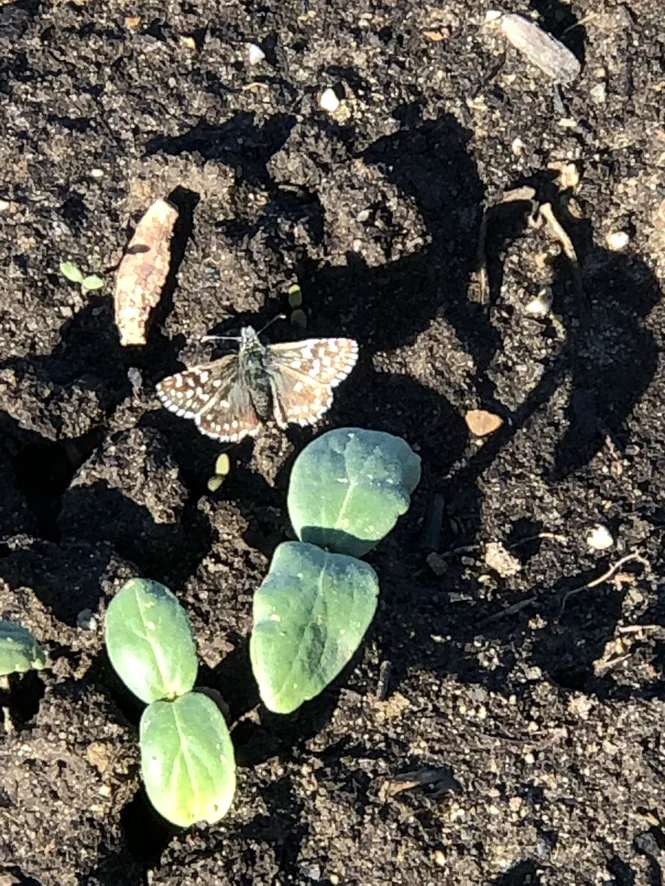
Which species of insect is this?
Pyrgus malvae
